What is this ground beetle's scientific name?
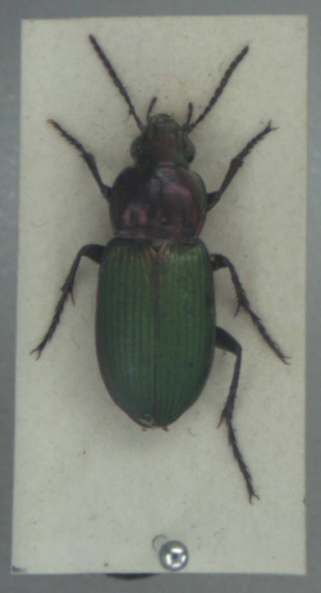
Poecilus kugelanni
